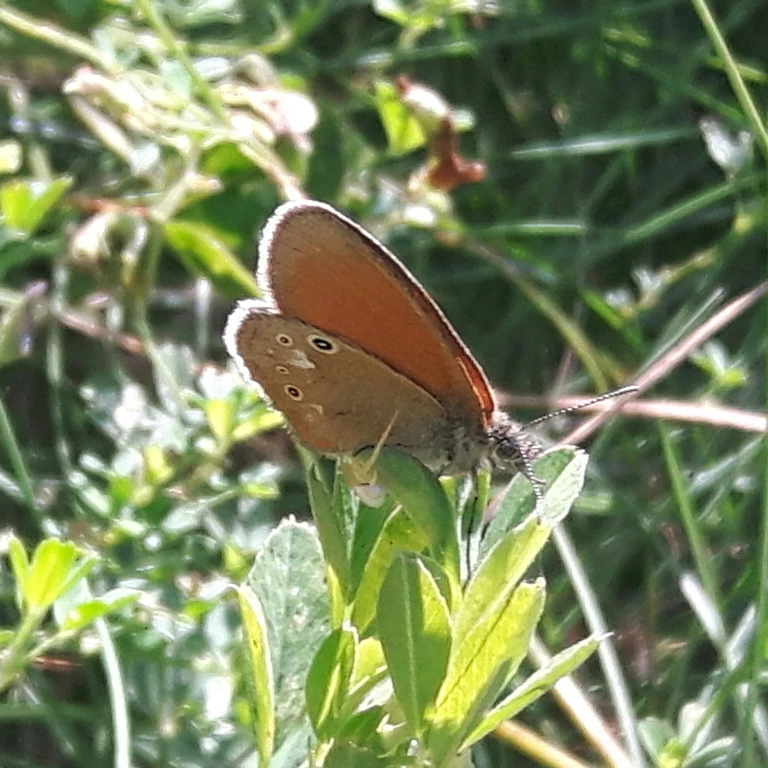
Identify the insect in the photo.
Coenonympha glycerion (also Coenonympha iphis)
